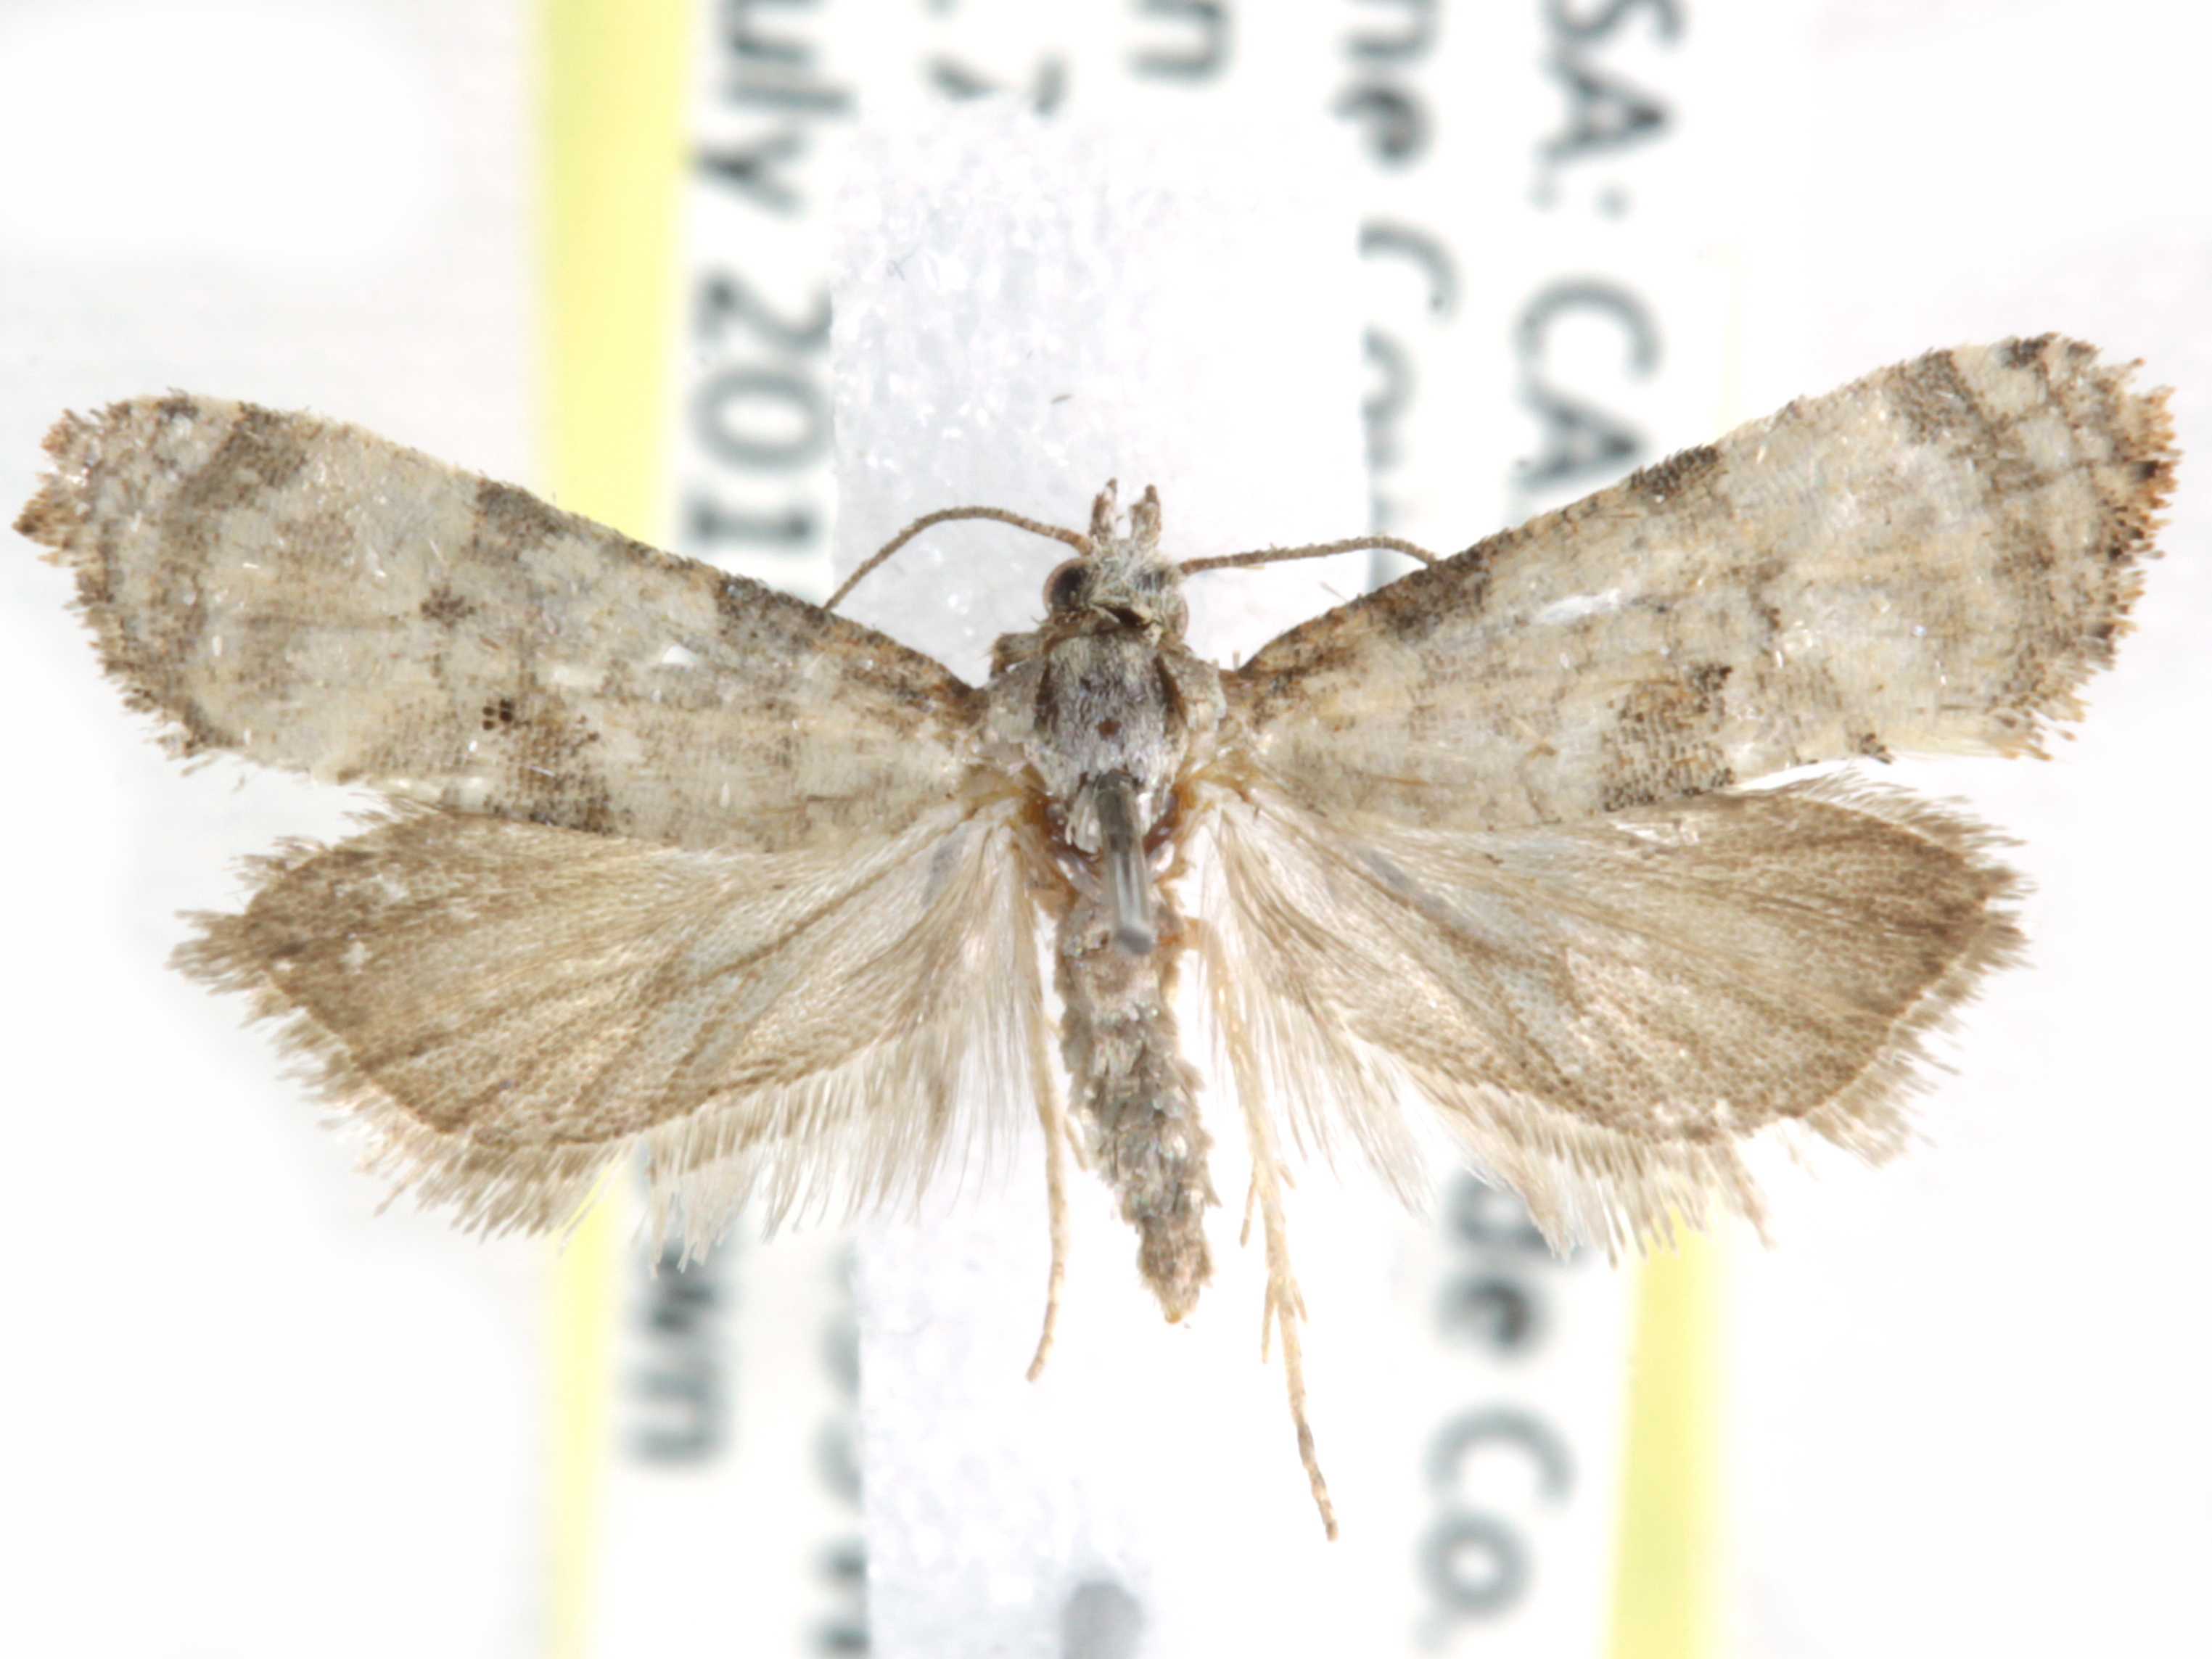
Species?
Platphalonia campicolana
